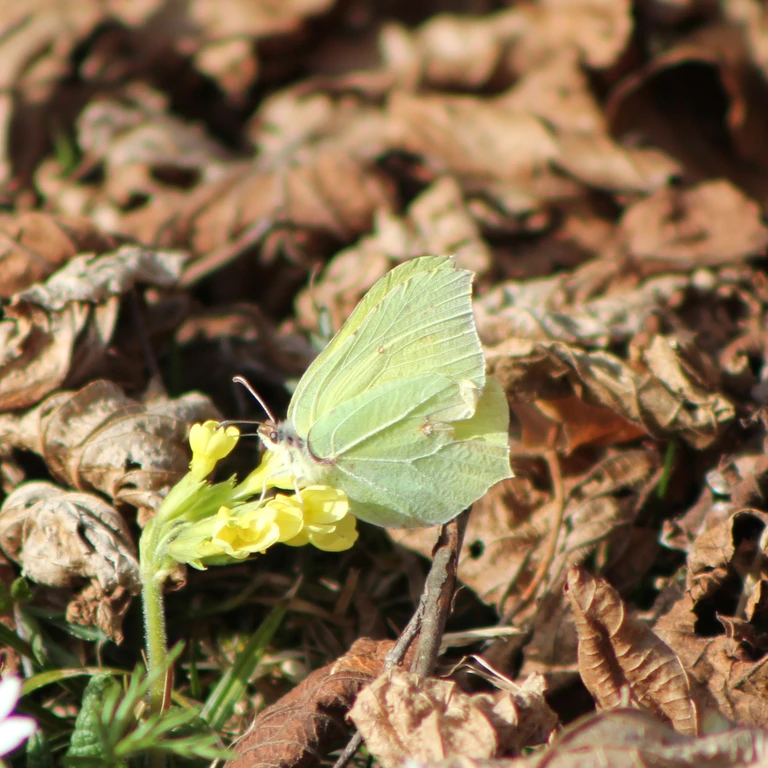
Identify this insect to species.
Gonepteryx rhamni
